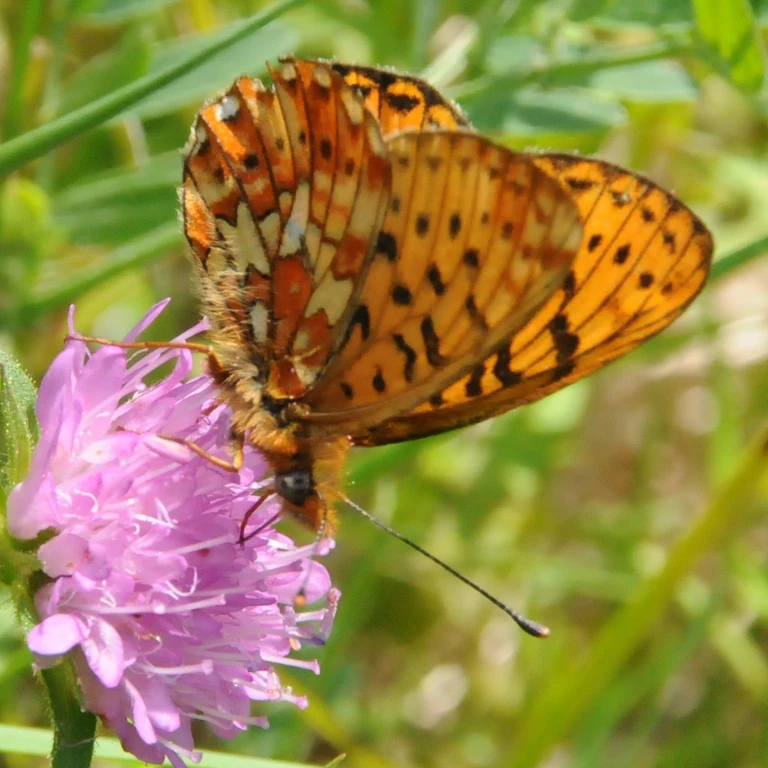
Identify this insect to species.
Boloria euphrosyne (also Clossiana euphrosyne)
